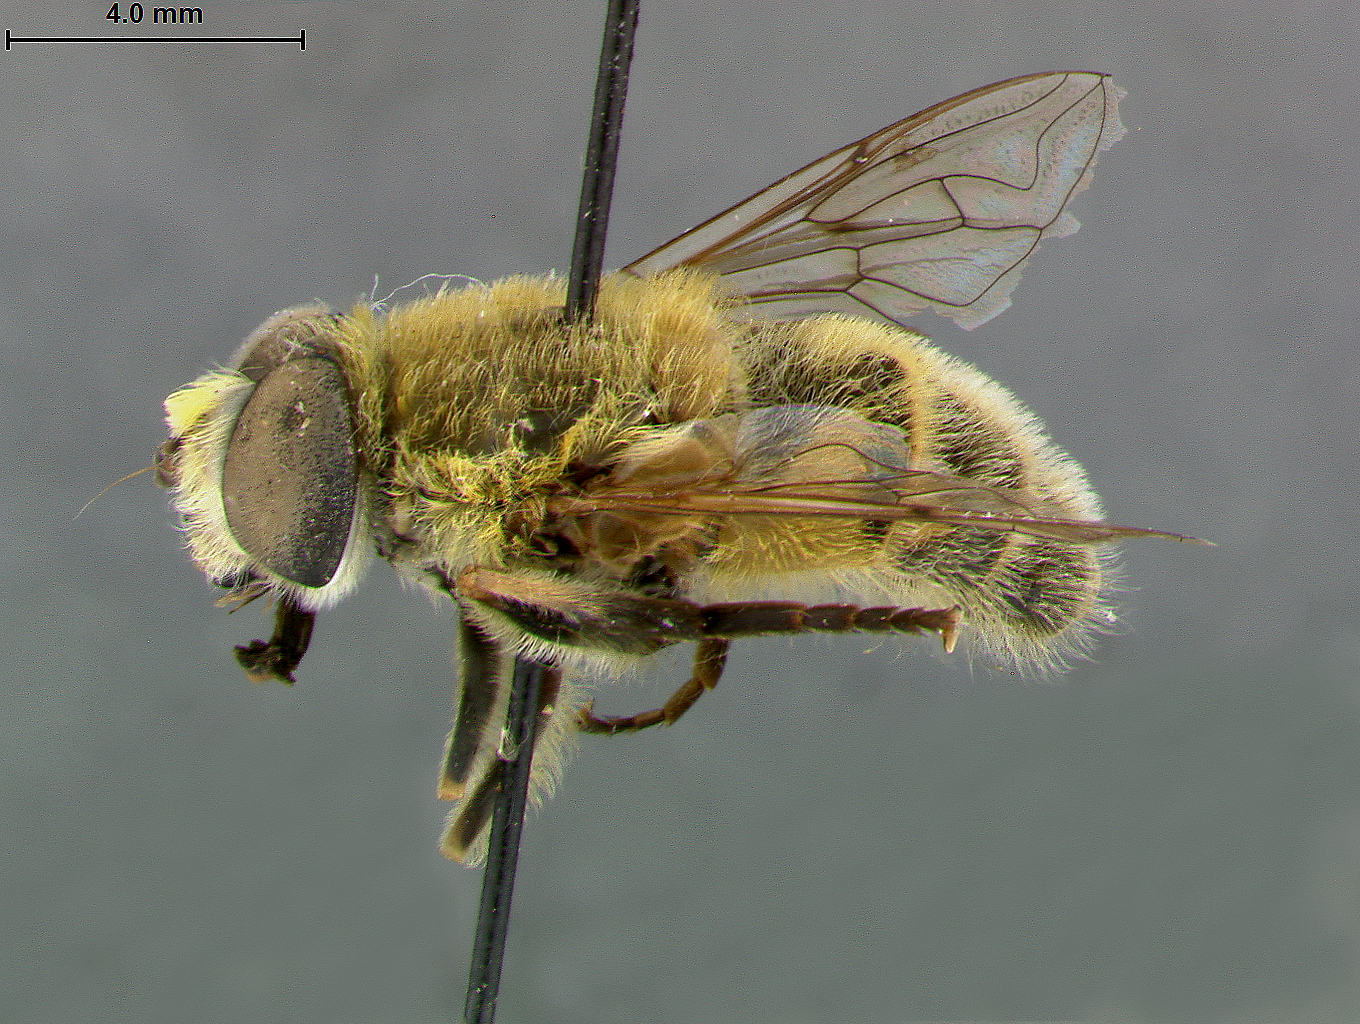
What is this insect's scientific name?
Eristalis greenei
